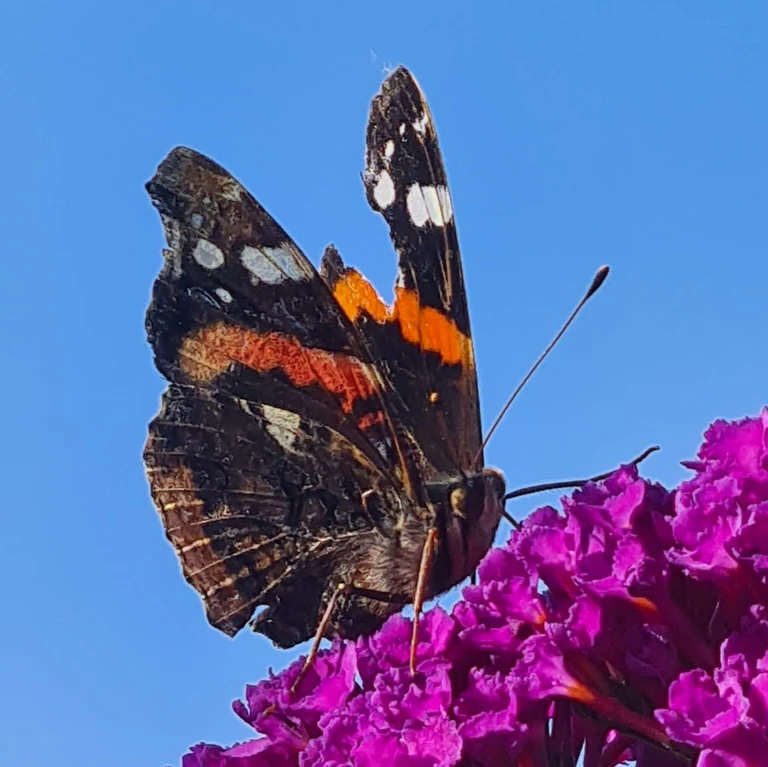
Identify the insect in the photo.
Vanessa atalanta
